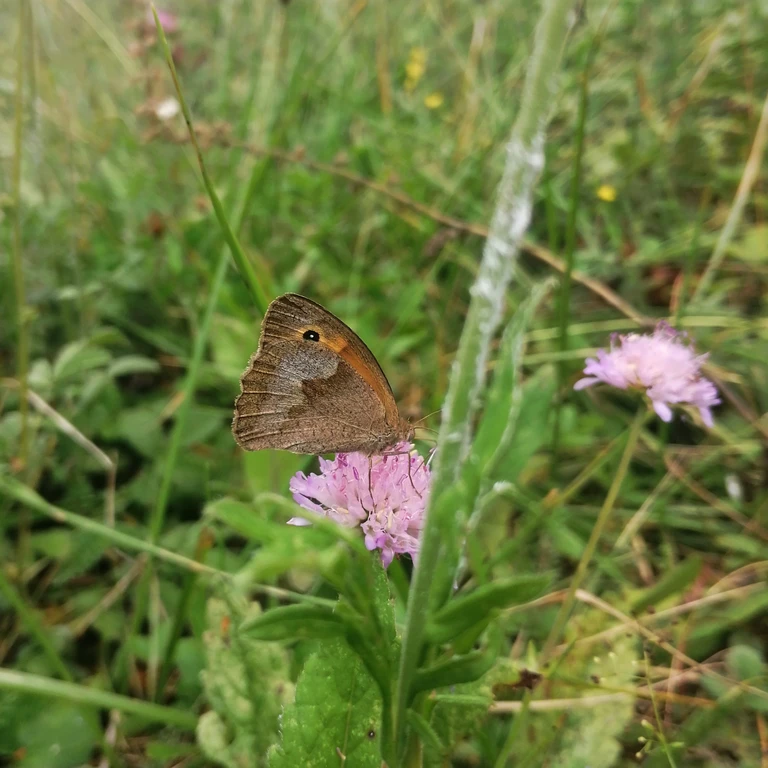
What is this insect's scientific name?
Maniola jurtina
